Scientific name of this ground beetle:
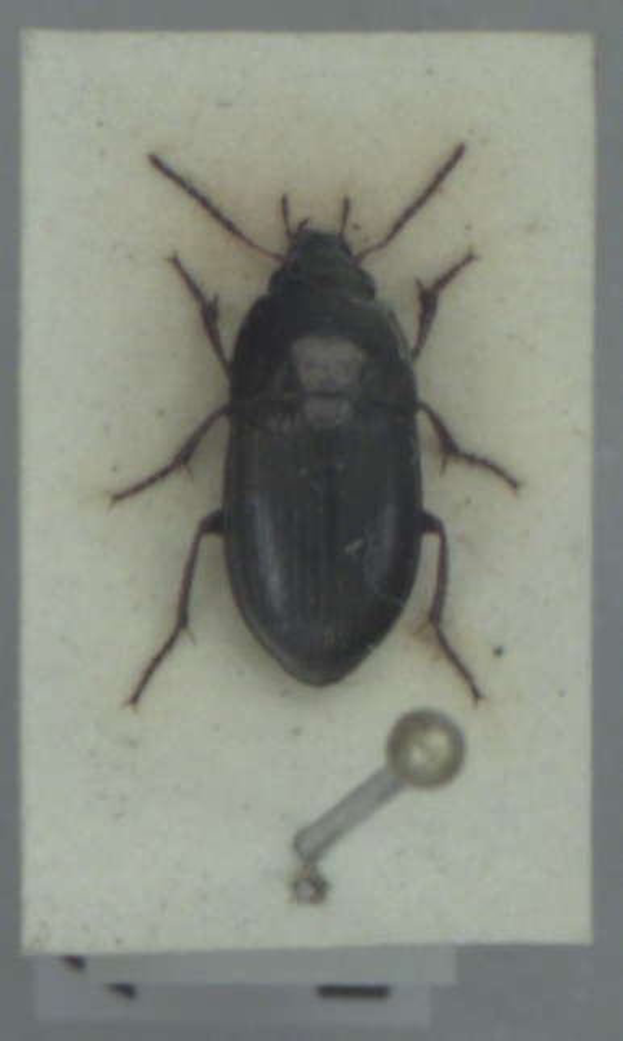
Amara convexior
